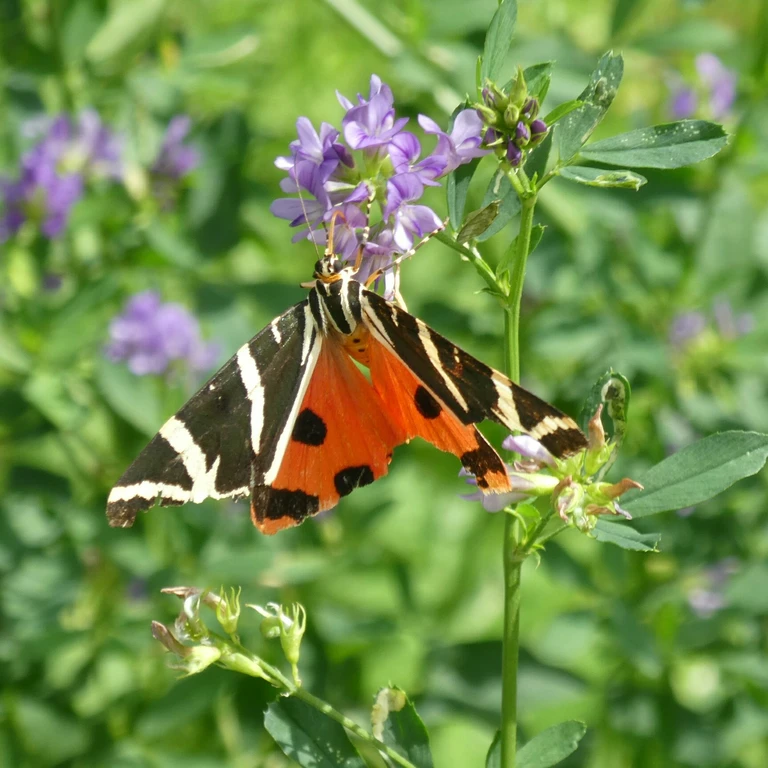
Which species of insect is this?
Euplagia quadripunctaria
